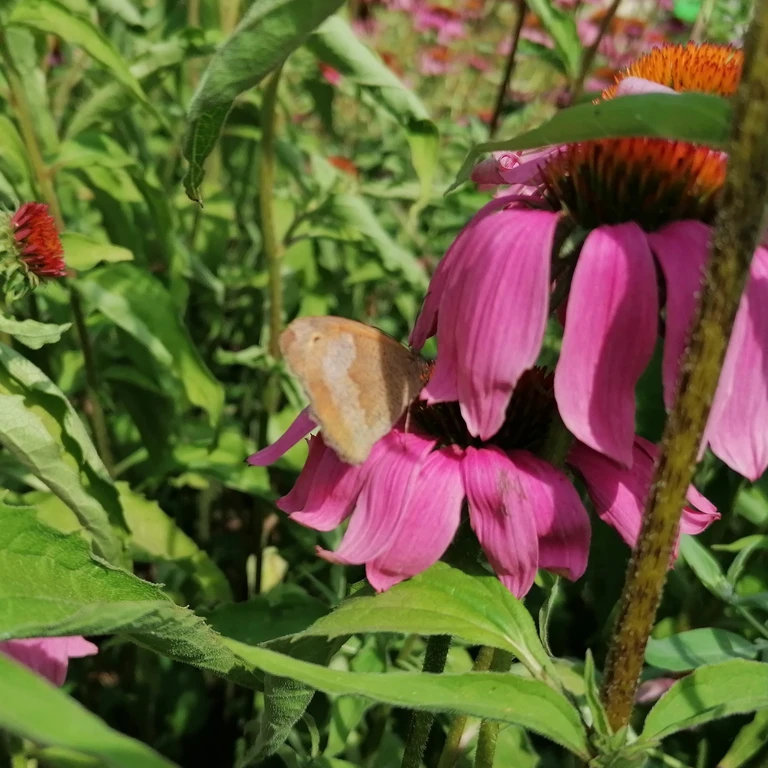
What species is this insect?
Maniola jurtina
